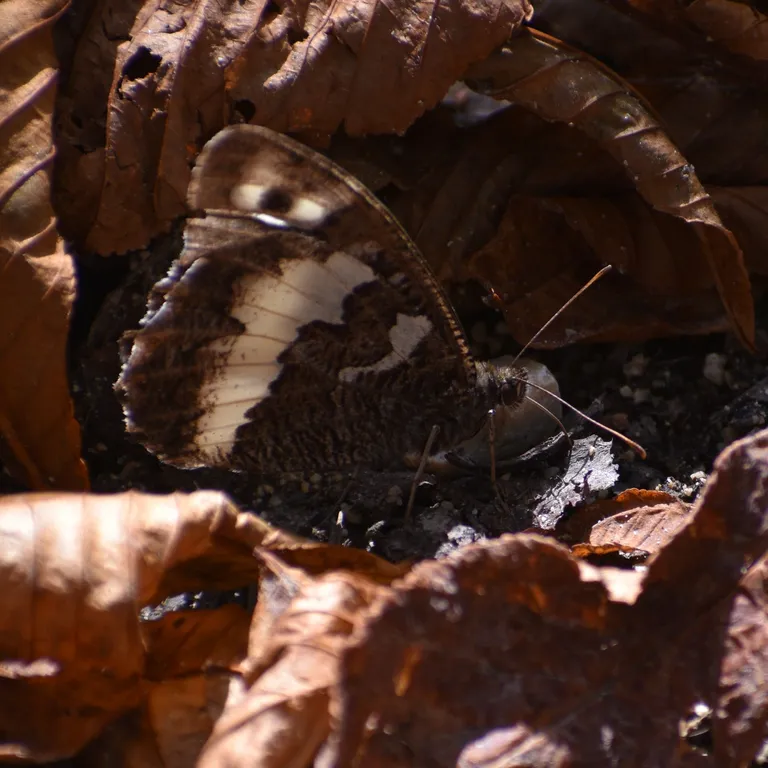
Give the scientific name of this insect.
Brintesia circe
